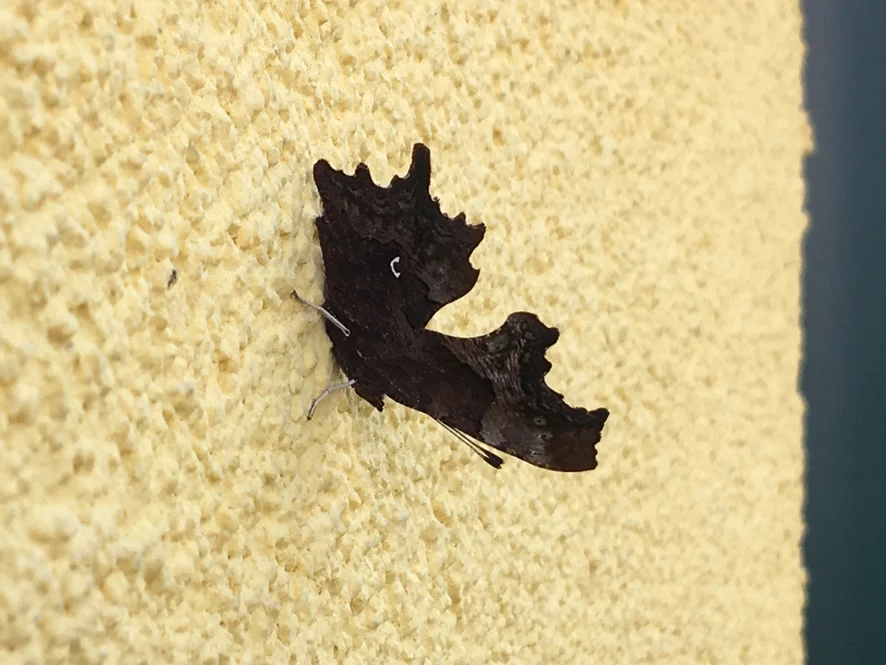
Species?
Polygonia c-album
